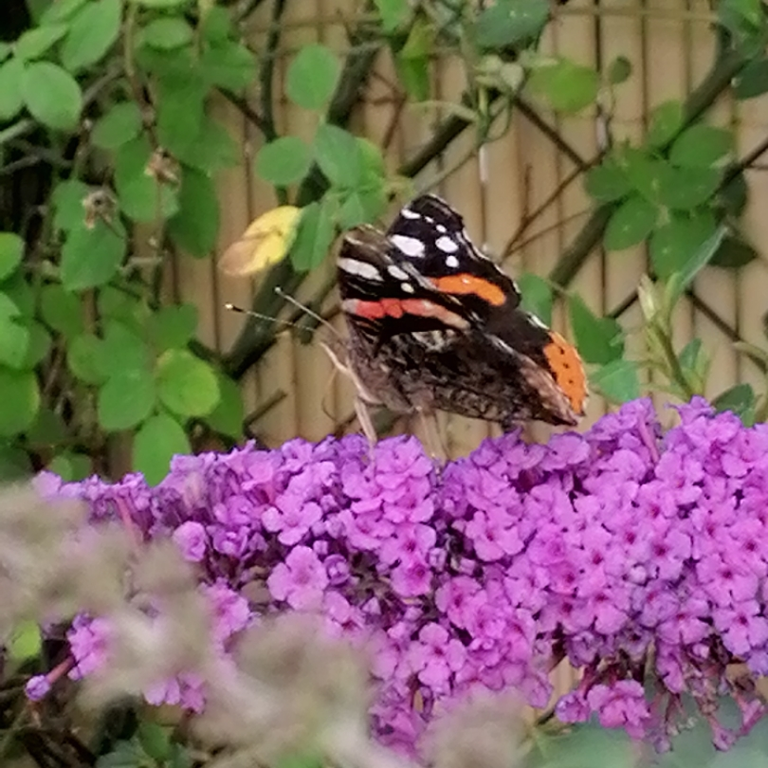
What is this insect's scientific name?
Vanessa atalanta
